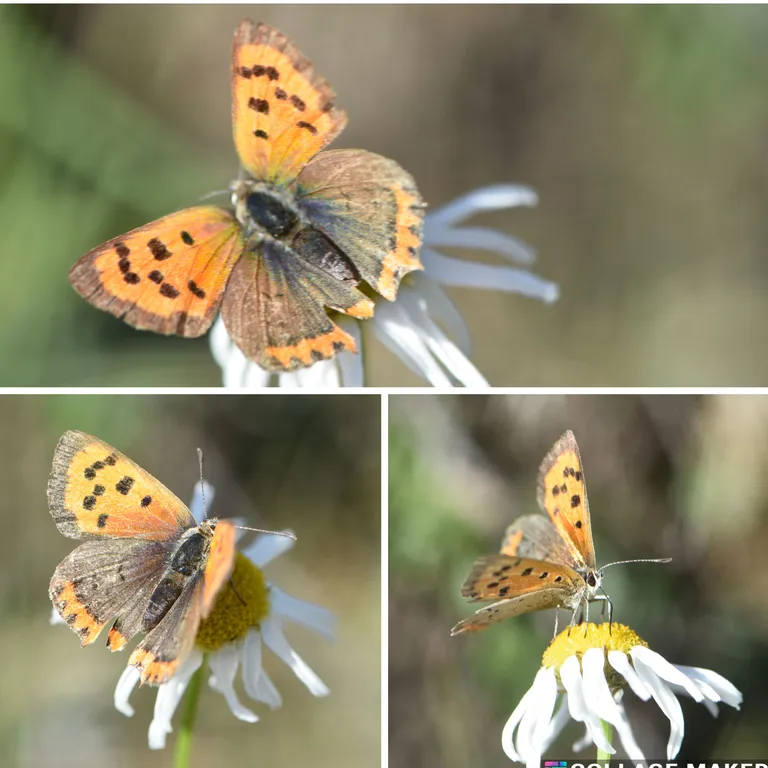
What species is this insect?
Lycaena phlaeas
